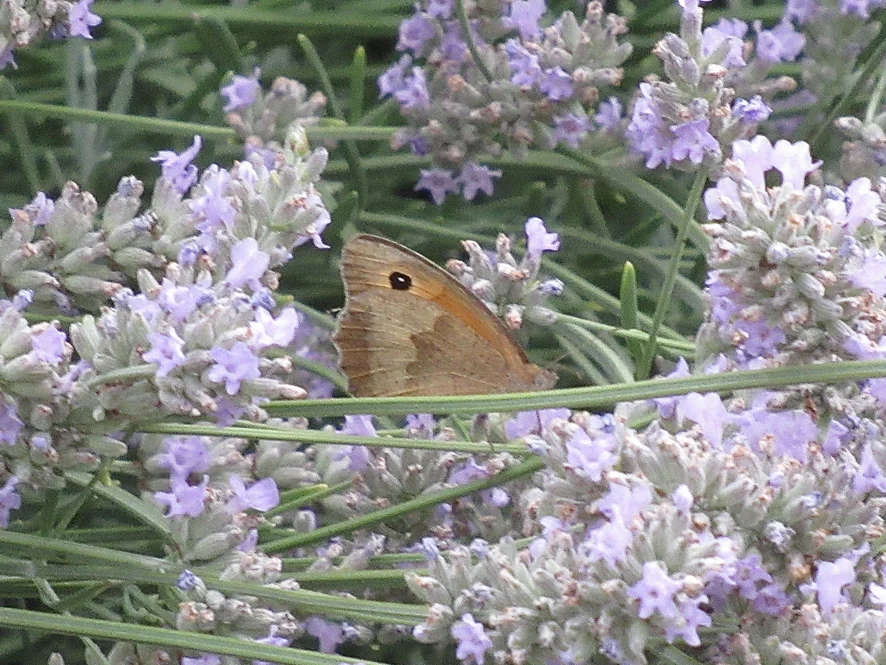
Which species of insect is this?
Maniola jurtina
